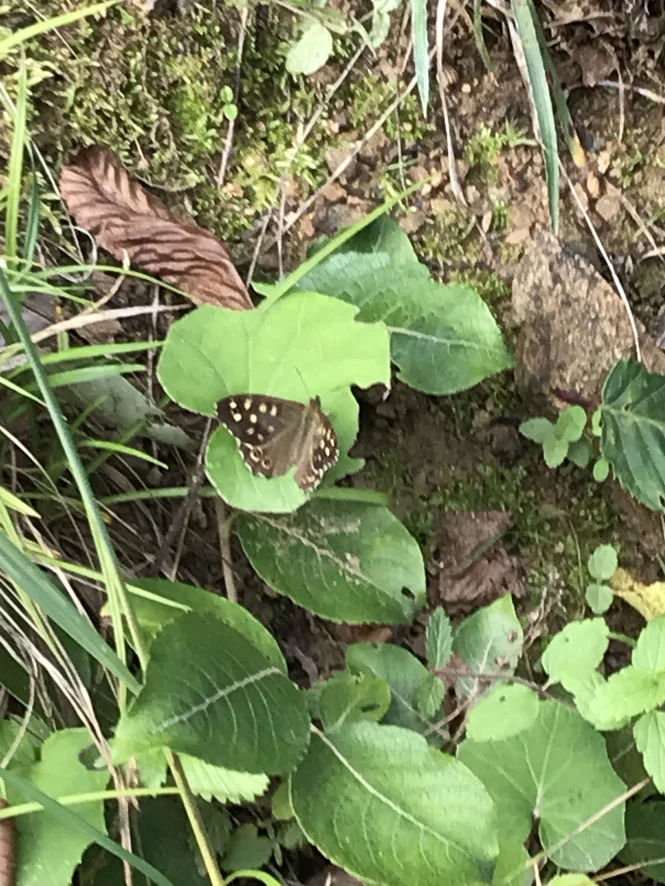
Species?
Pararge aegeria
